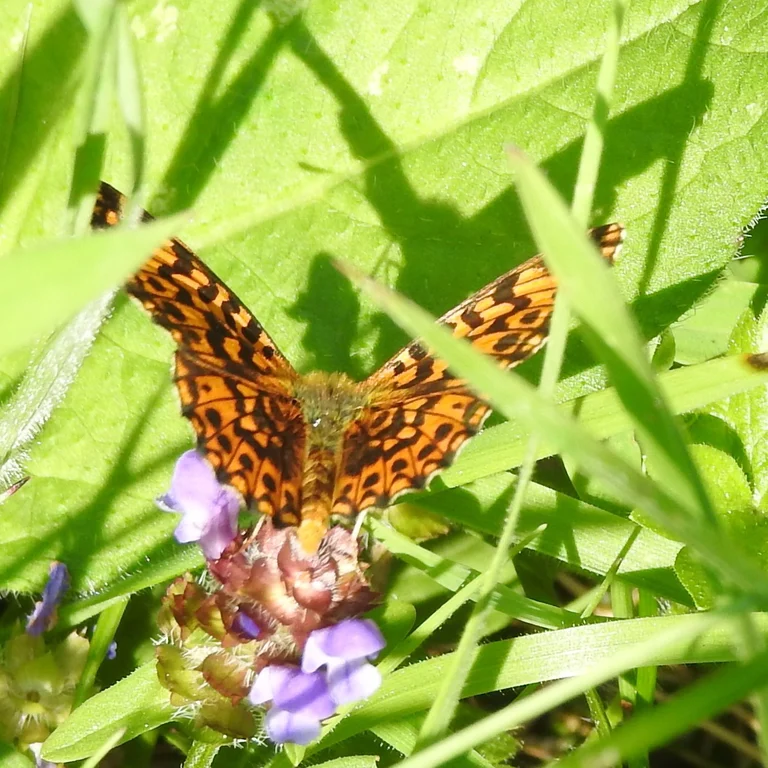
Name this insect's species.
Boloria dia
